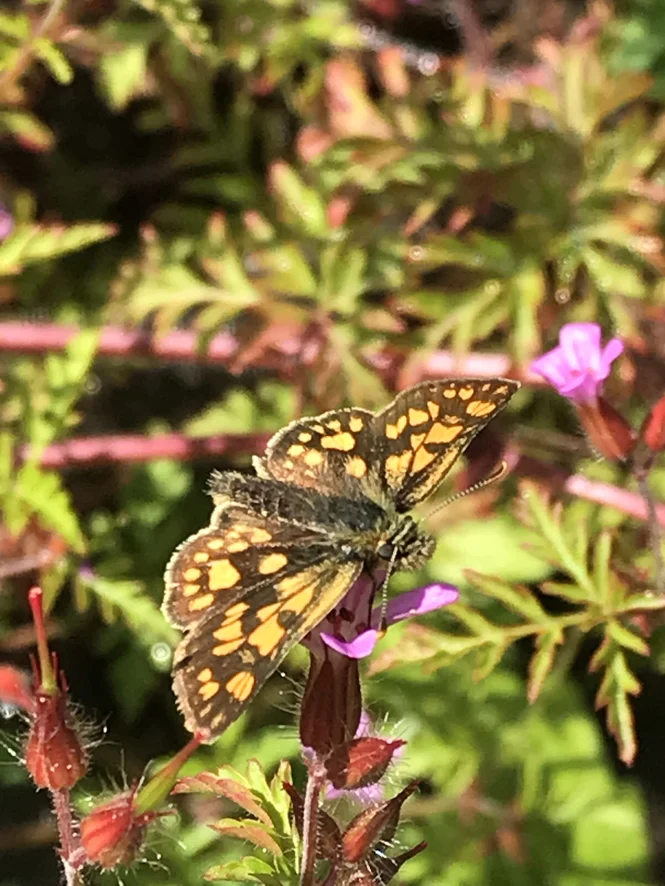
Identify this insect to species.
Carterocephalus palaemon
